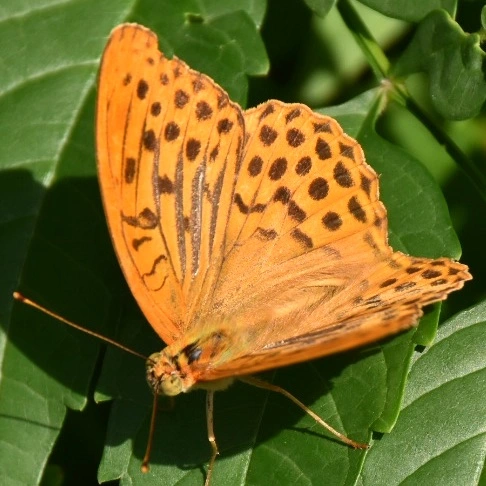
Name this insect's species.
Argynnis paphia
